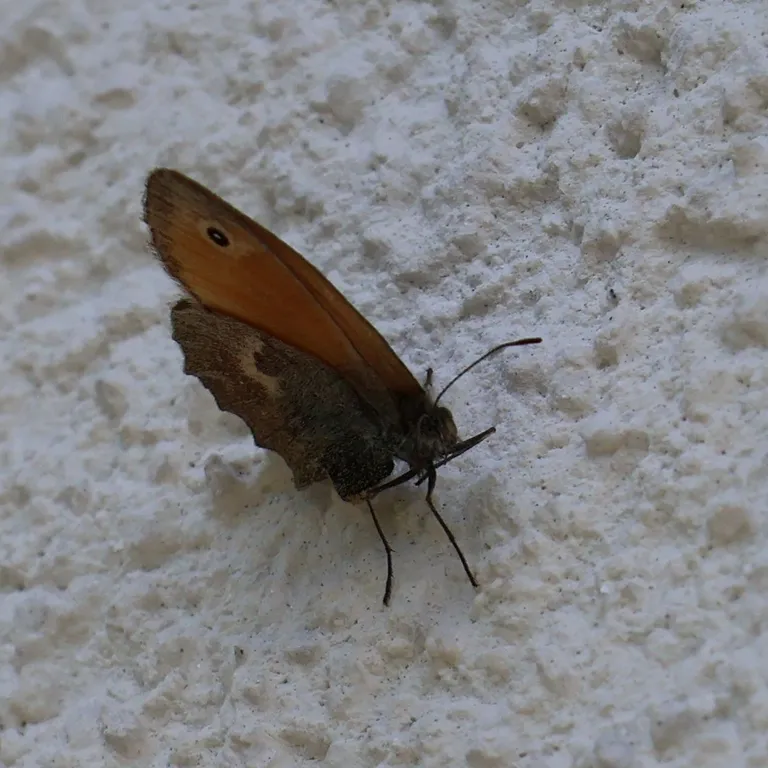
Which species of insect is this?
Coenonympha pamphilus
